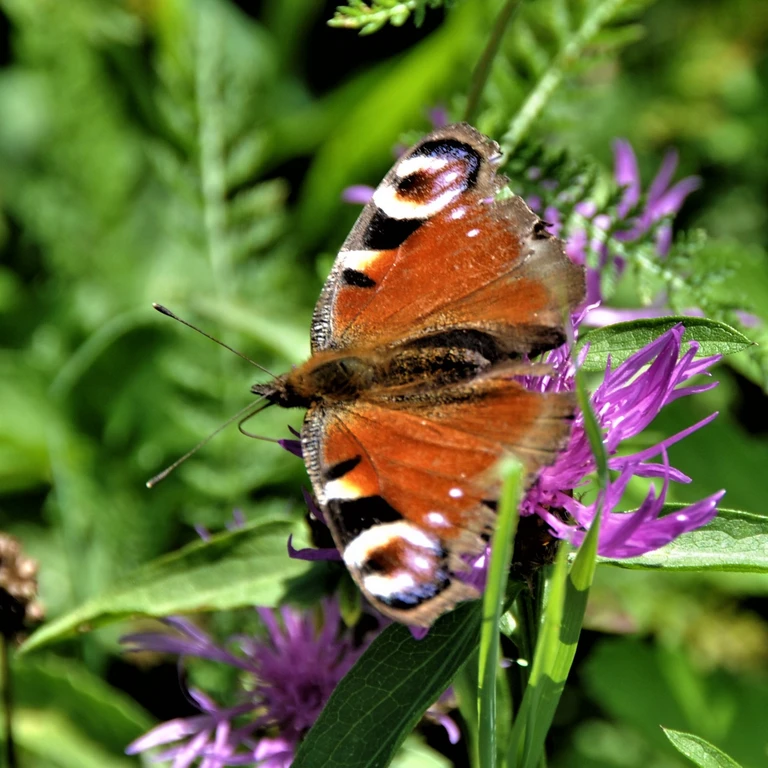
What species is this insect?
Aglais io
